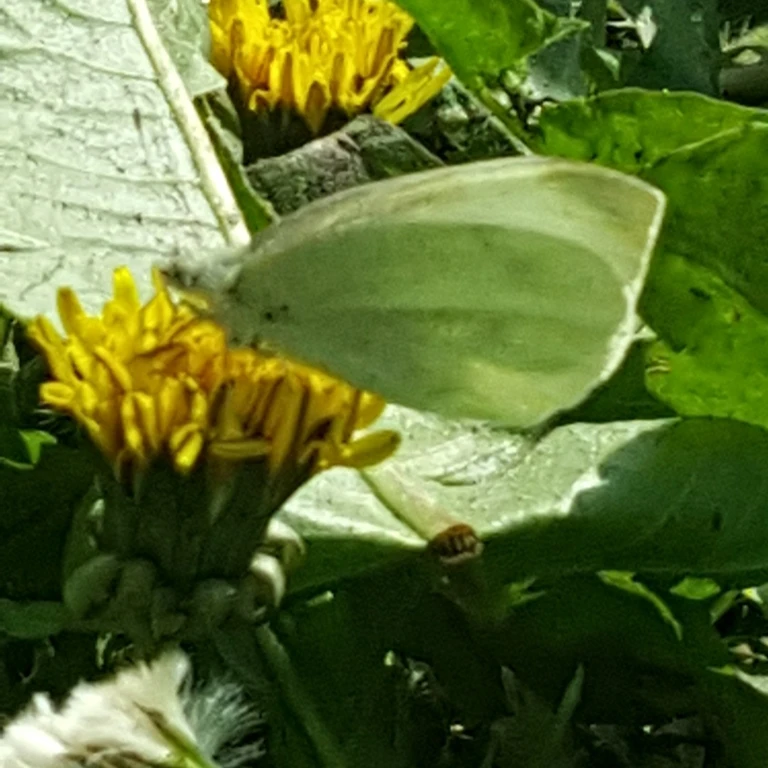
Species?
Pieris rapae
